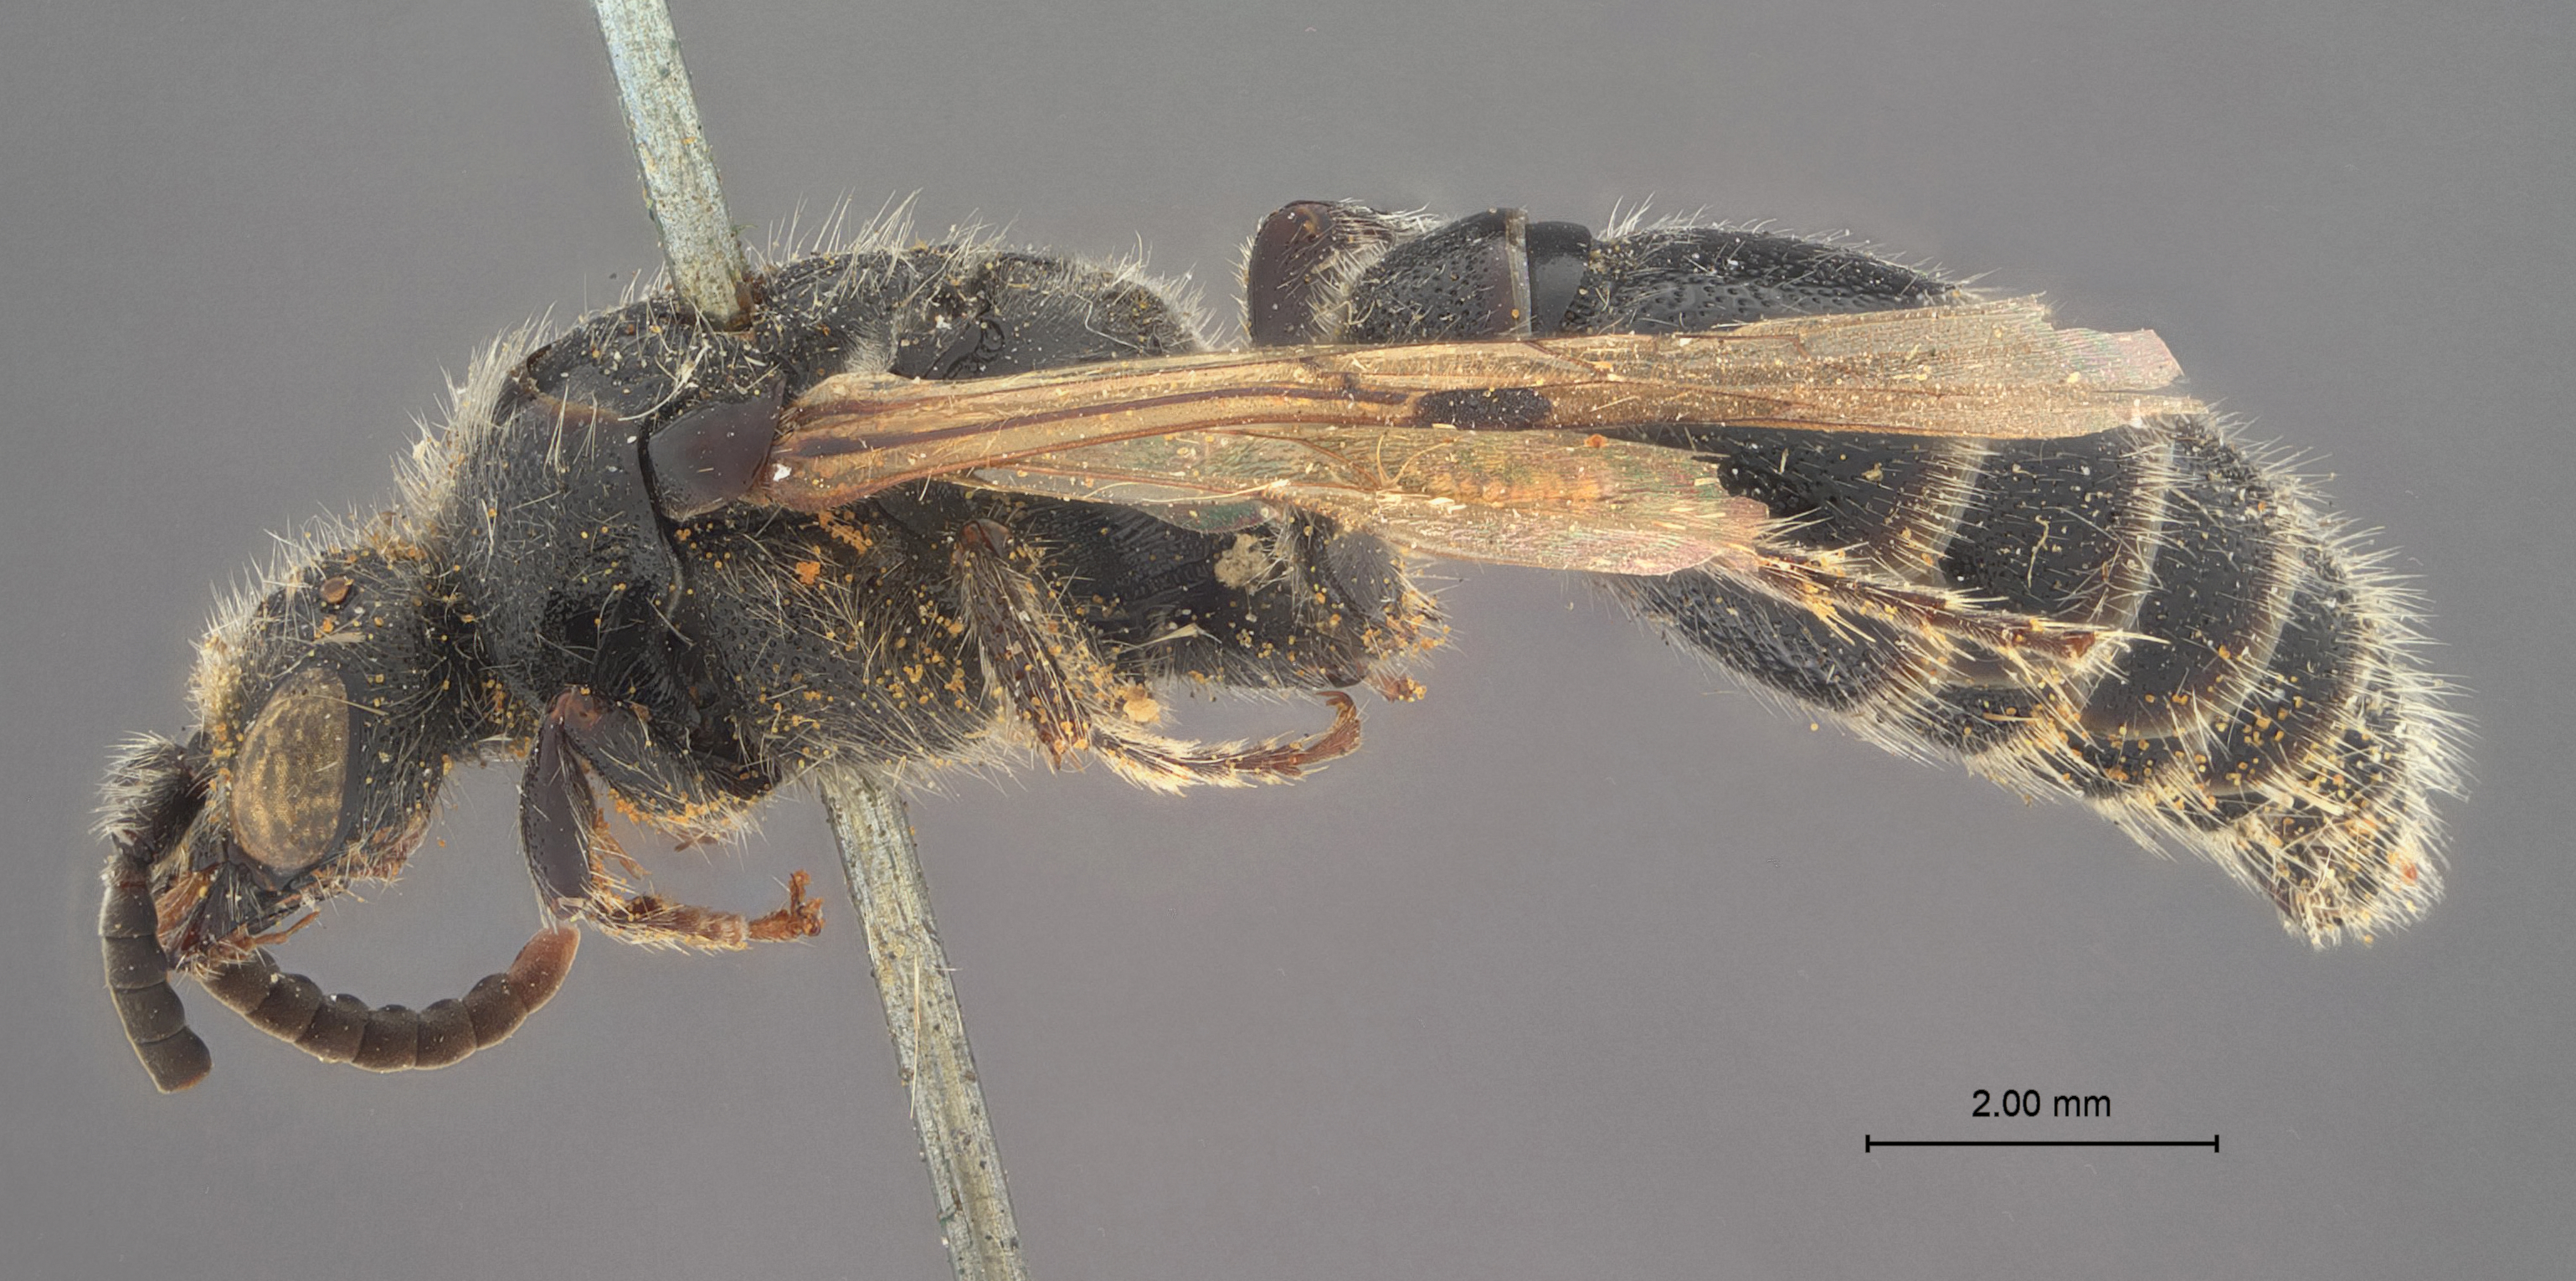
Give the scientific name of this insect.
Neotiphia robusta
